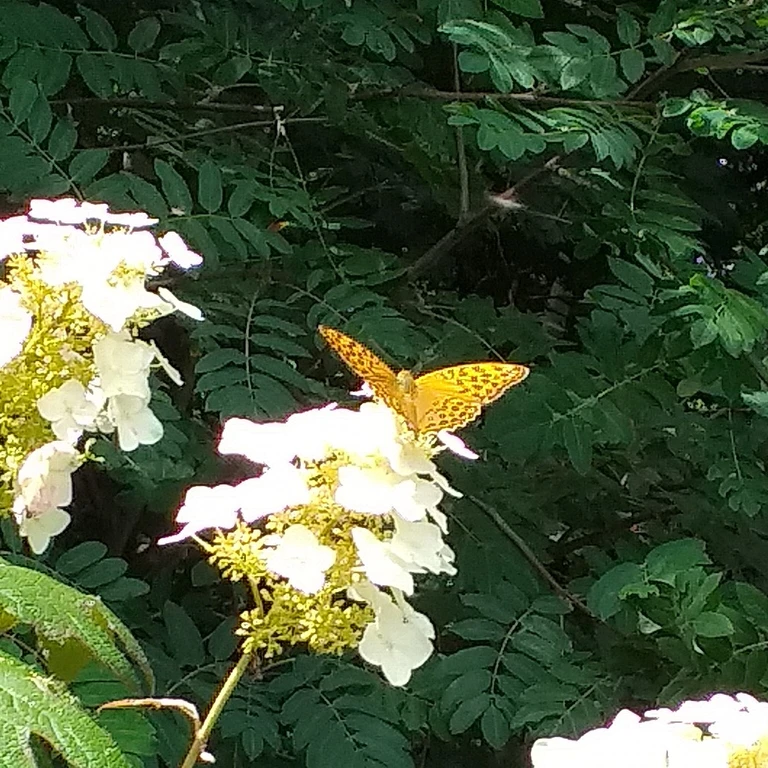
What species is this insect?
Argynnis paphia
